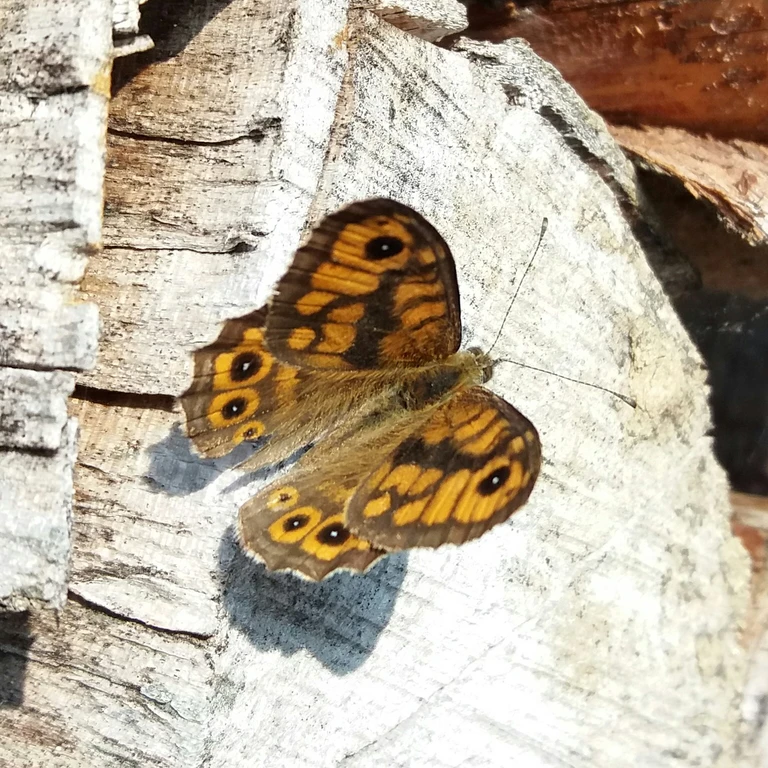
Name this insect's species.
Lasiommata megera (also Pararge megera)
